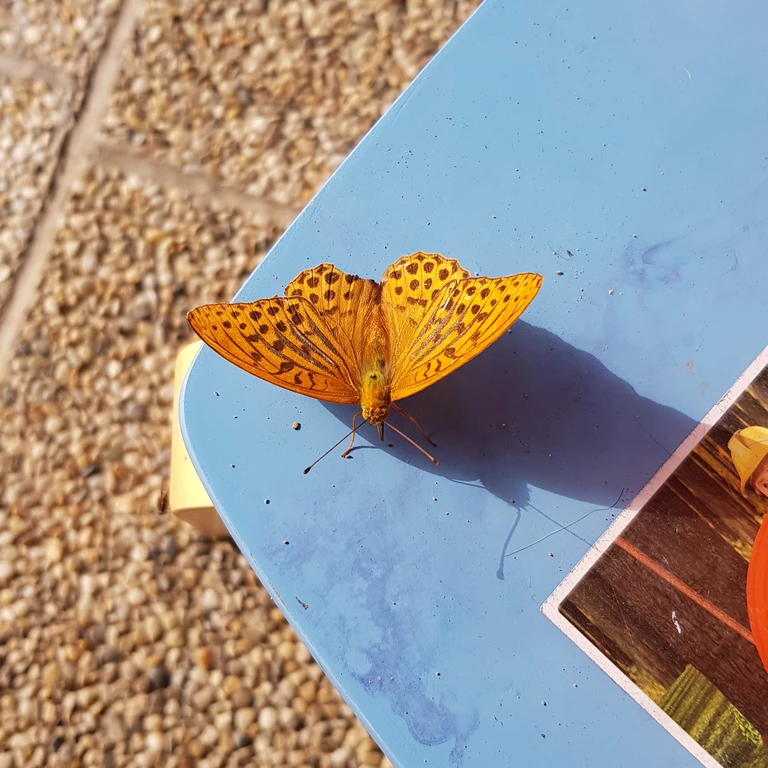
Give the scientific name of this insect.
Argynnis paphia
